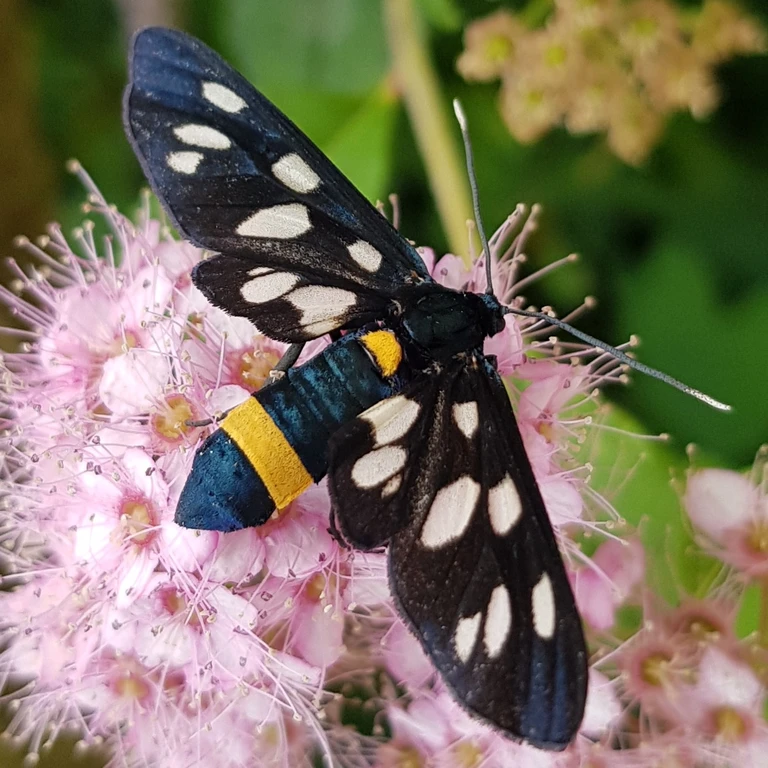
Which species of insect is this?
Amata phegea
